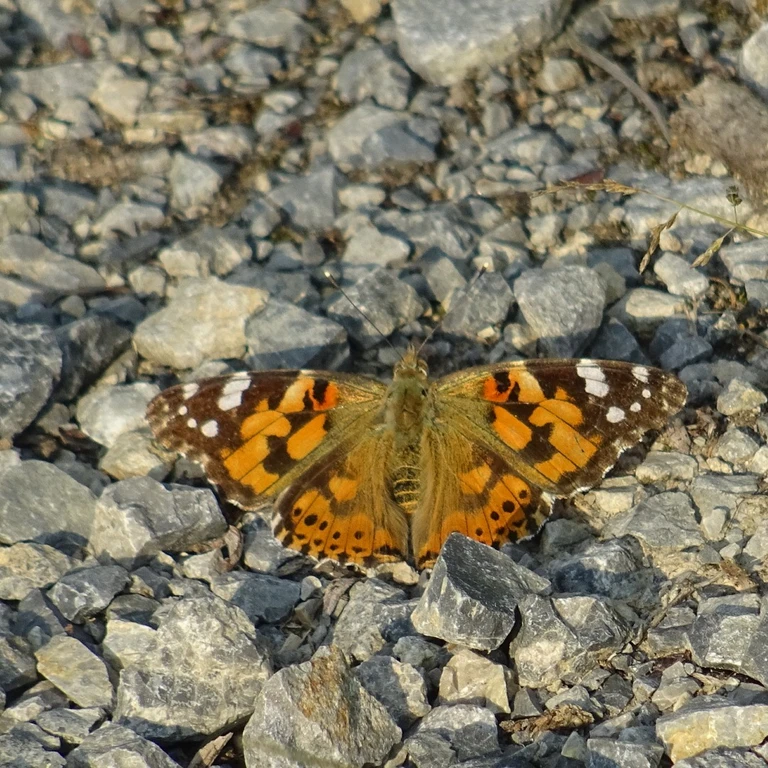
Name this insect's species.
Vanessa cardui
